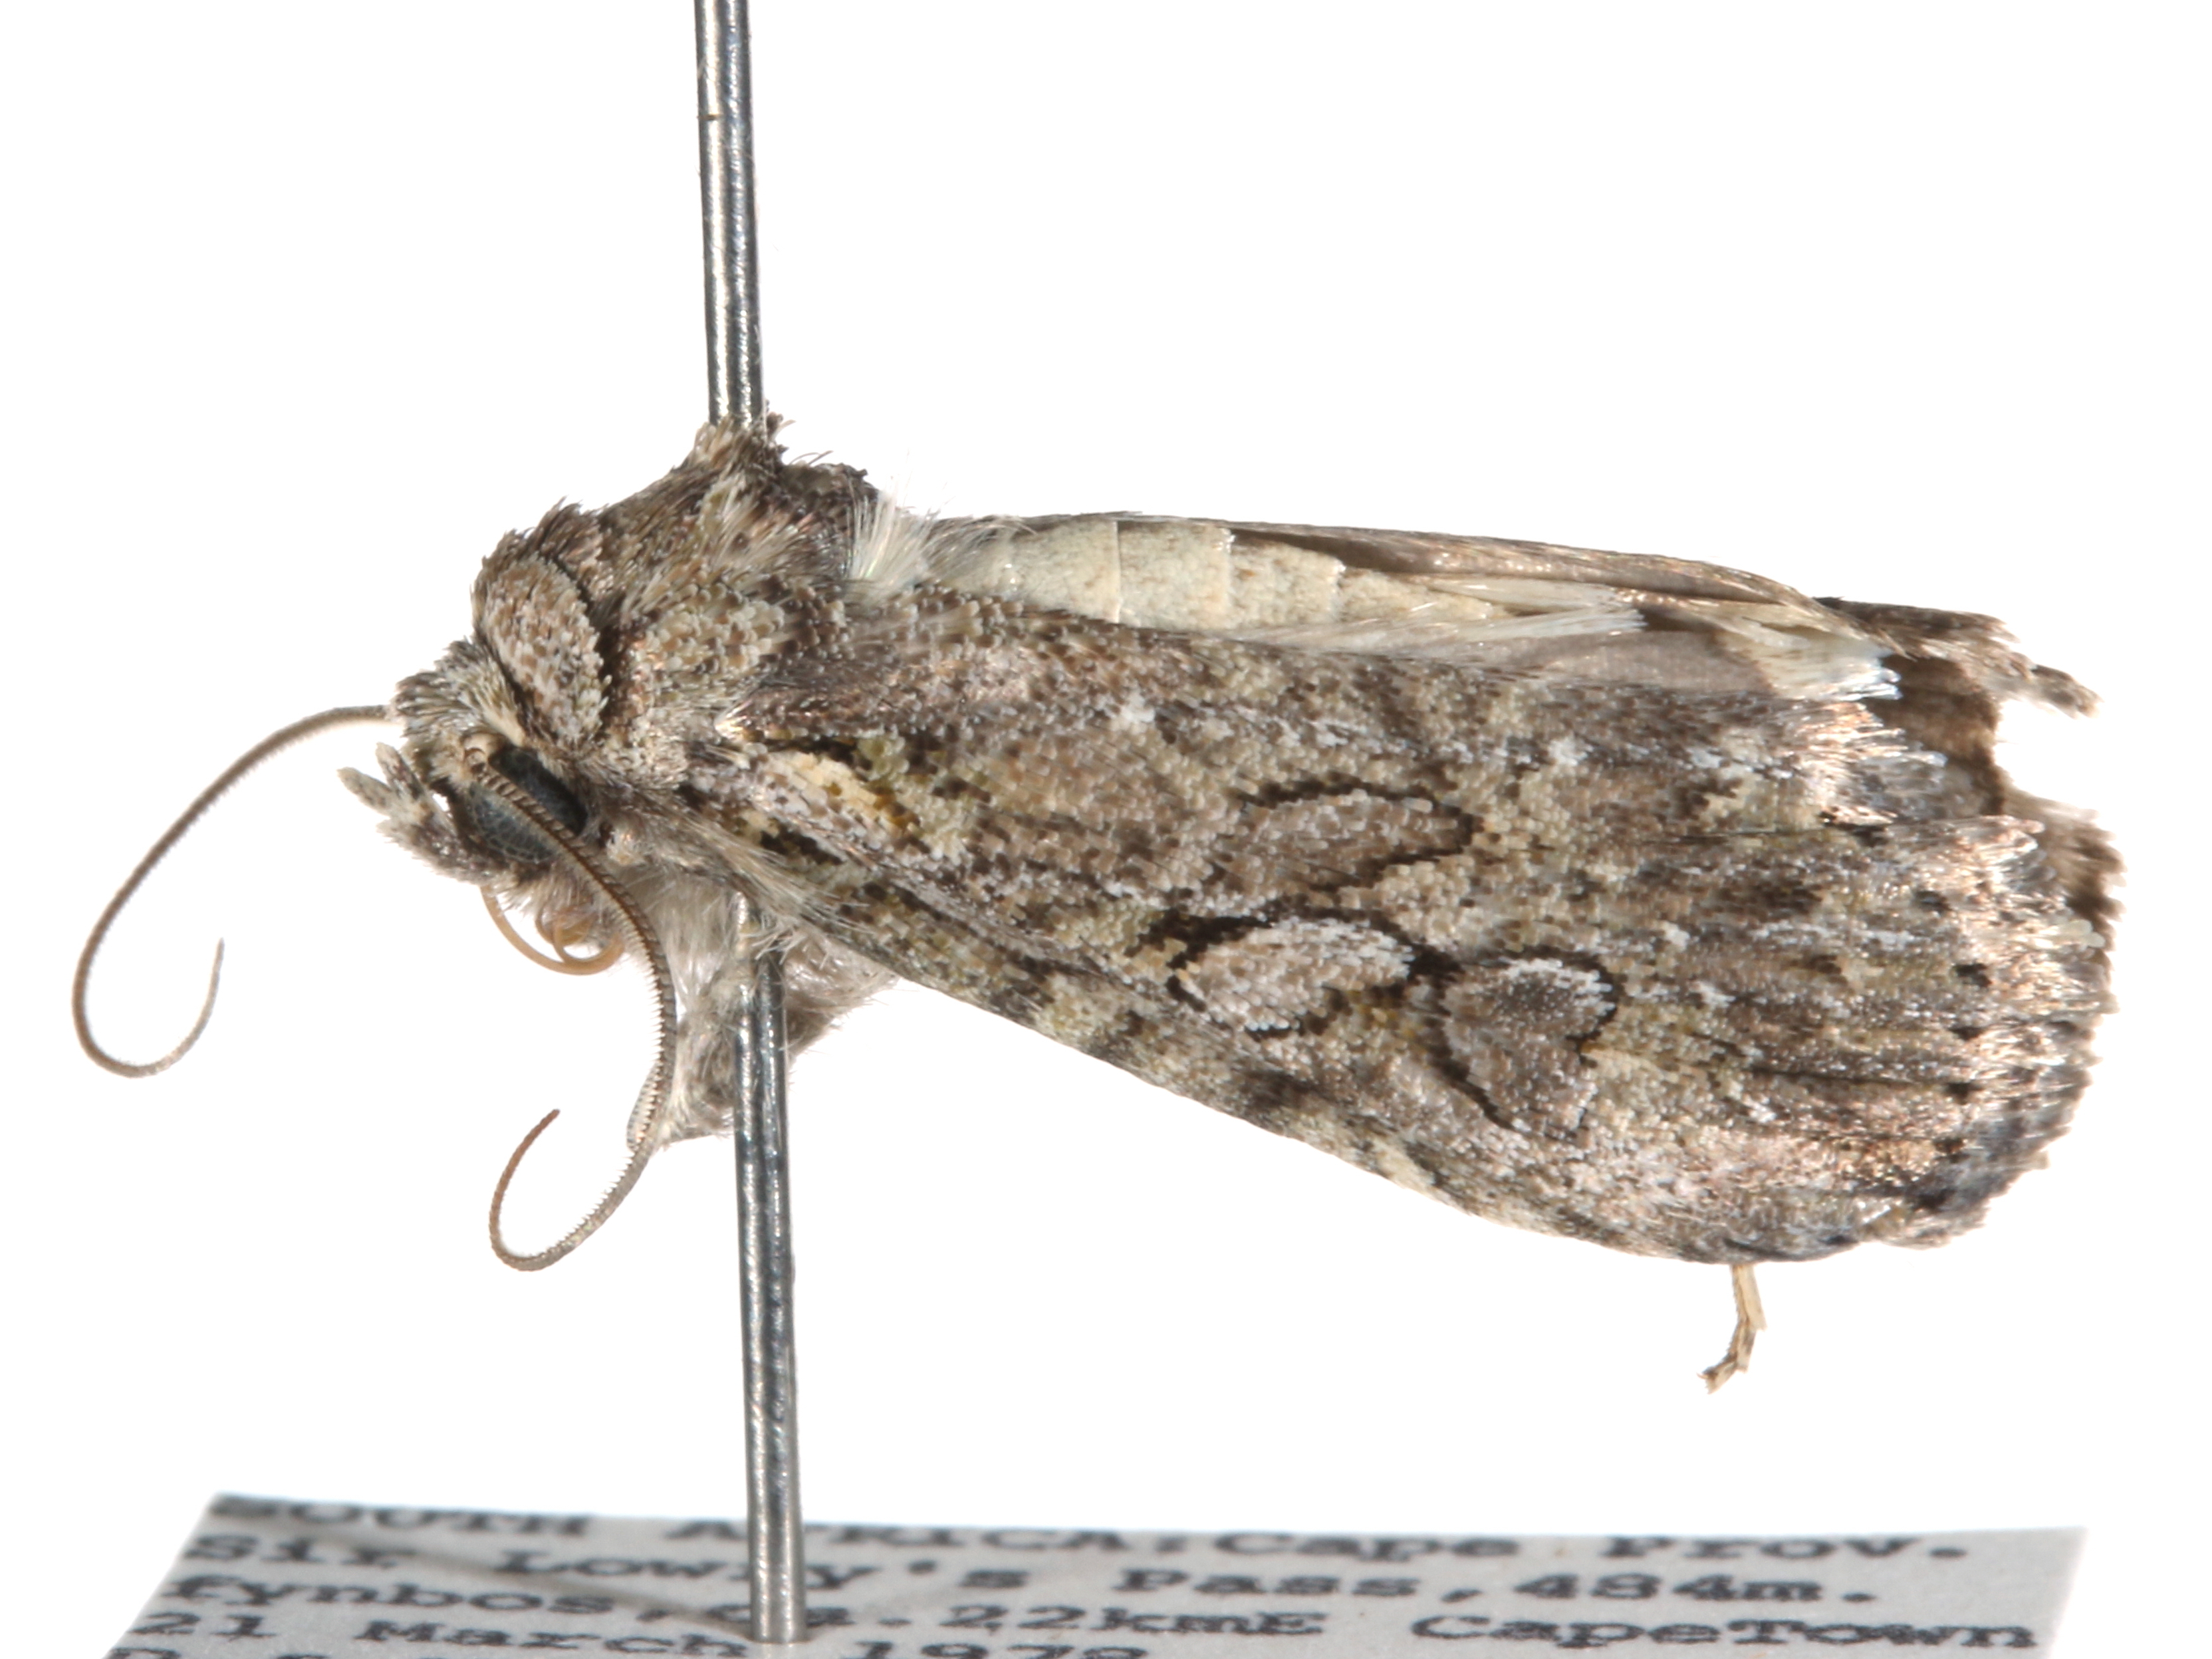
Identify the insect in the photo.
Araea indecora
